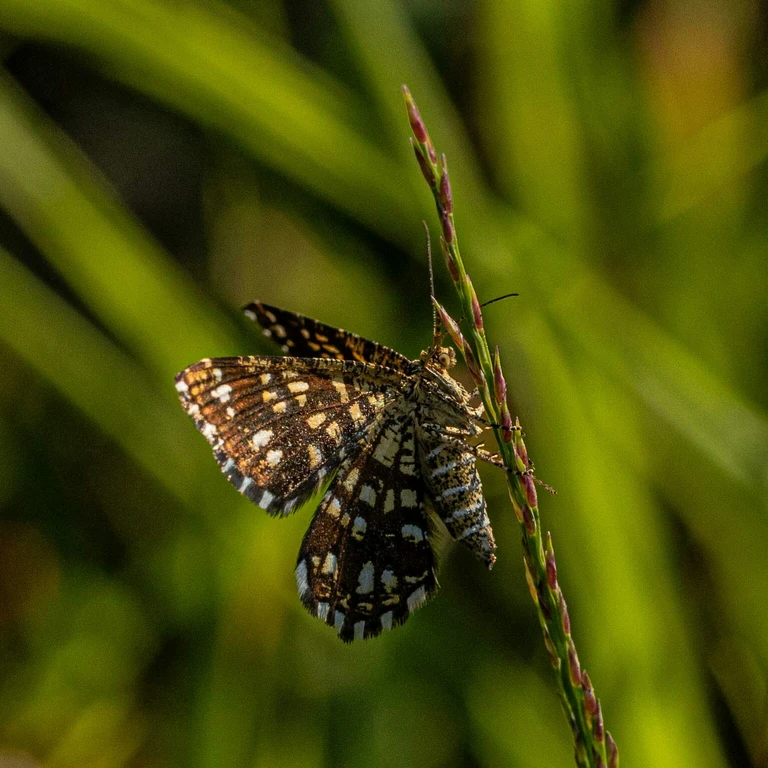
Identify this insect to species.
Chiasmia clathrata
